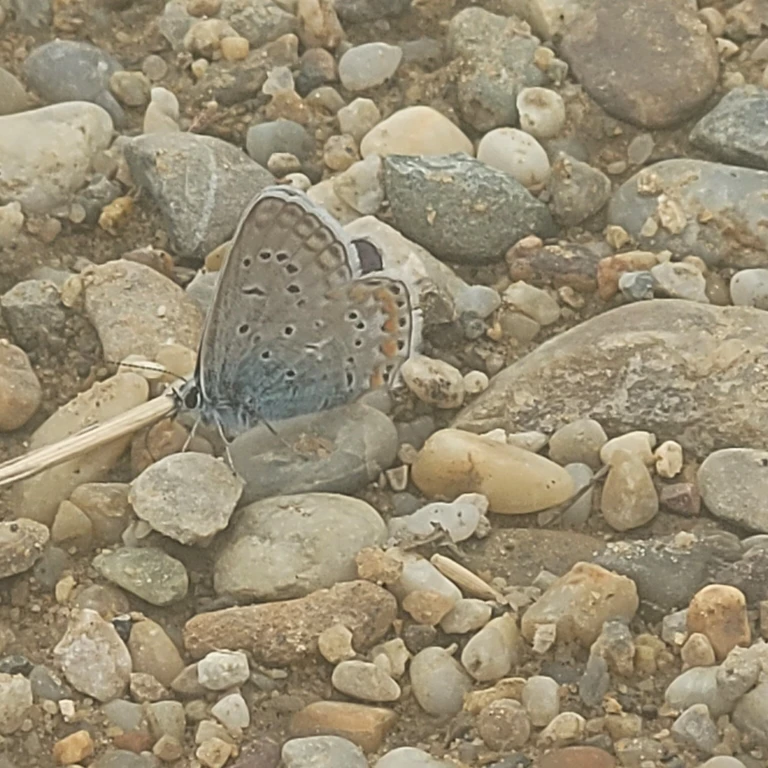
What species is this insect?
Polyommatus icarus
